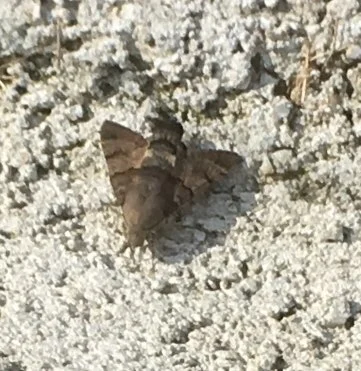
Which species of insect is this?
Macroglossum stellatarum
